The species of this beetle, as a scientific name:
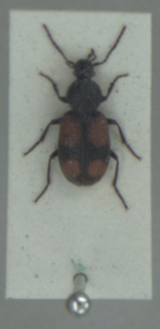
Panagaeus bipustulatus
